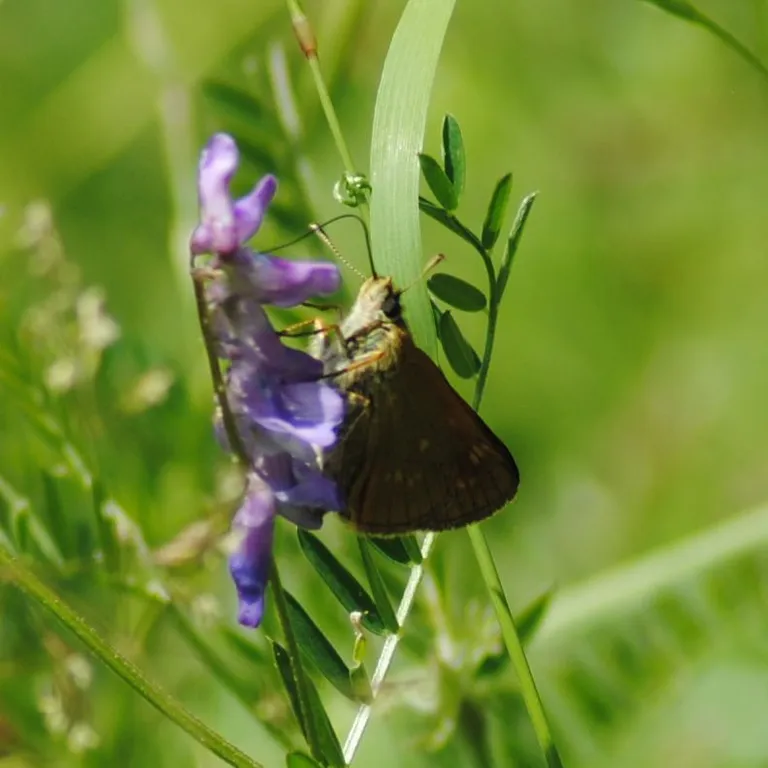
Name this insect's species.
Ochlodes sylvanus (also Ochlodes venata)
